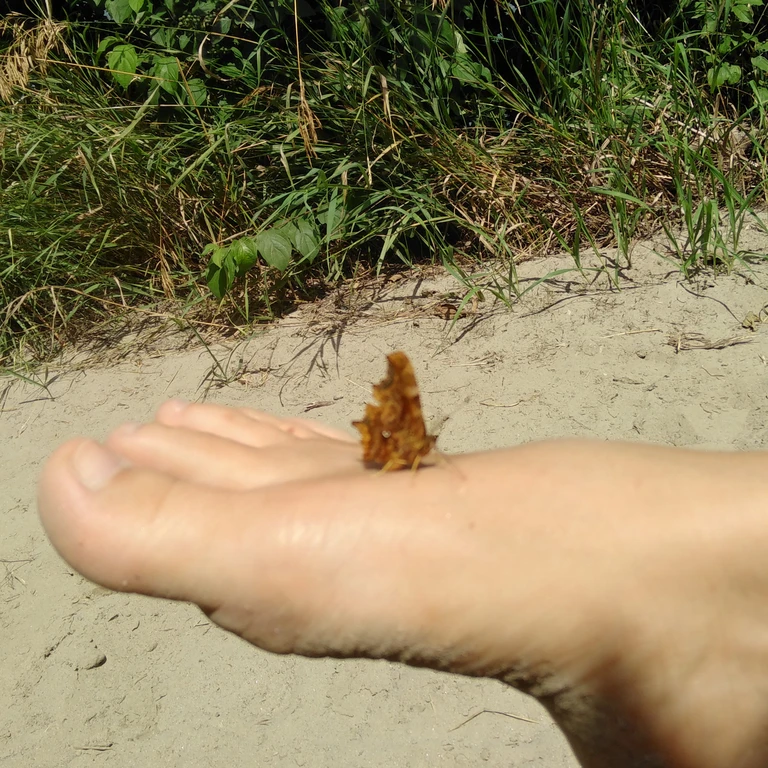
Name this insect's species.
Polygonia c-album
